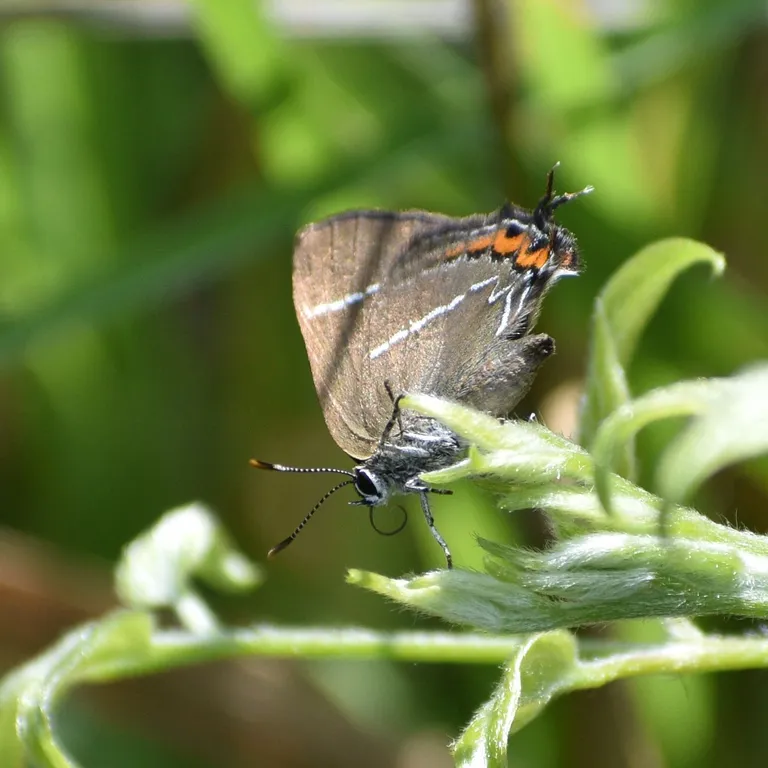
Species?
Satyrium w-album
